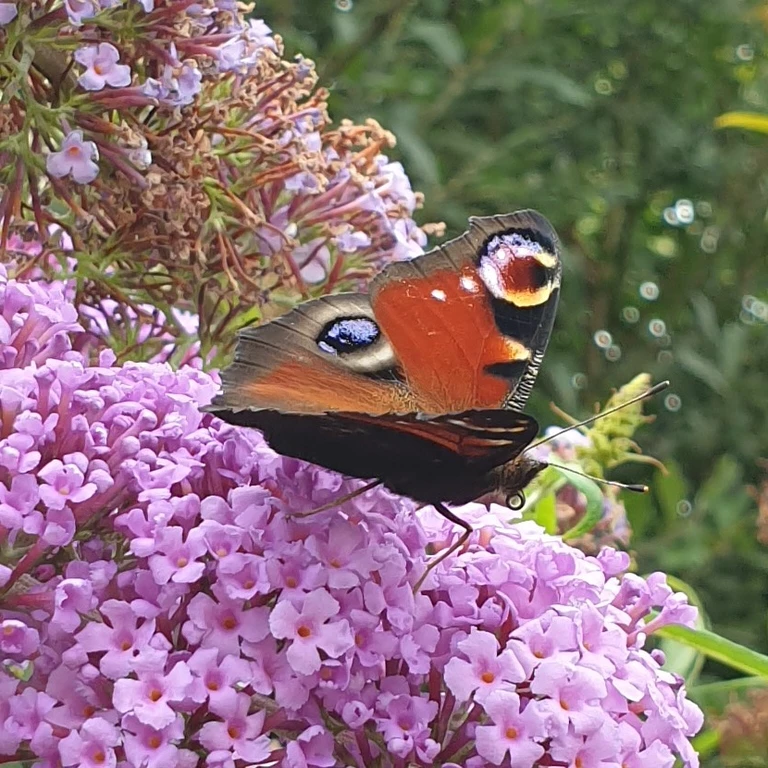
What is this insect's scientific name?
Aglais io
